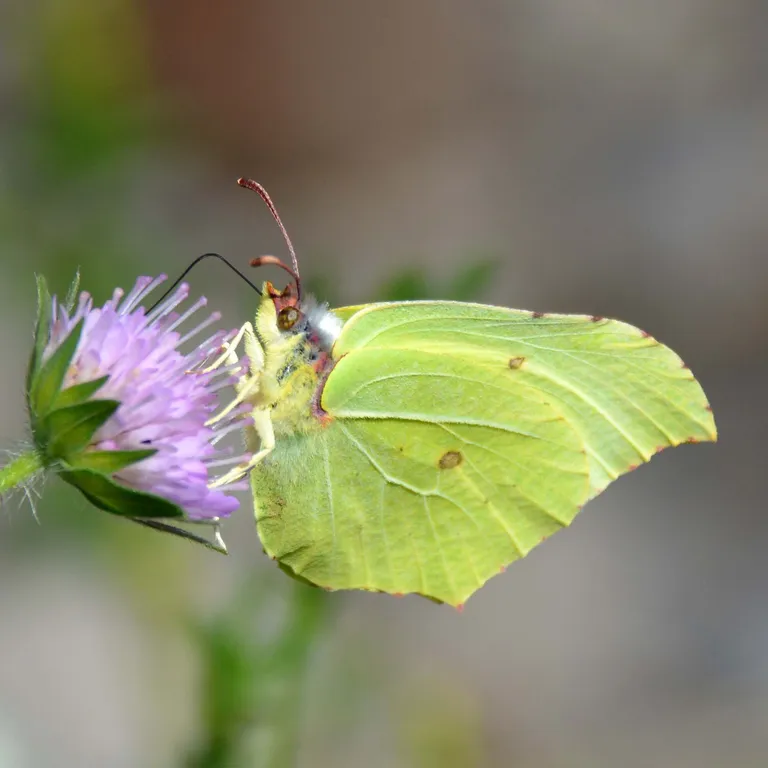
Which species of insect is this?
Gonepteryx rhamni
